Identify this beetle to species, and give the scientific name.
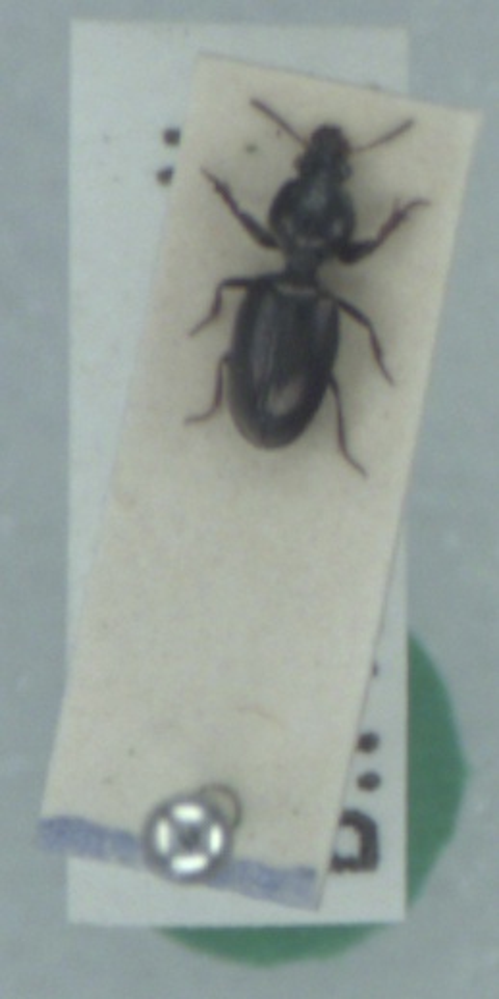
Dyschirius thoracicus
